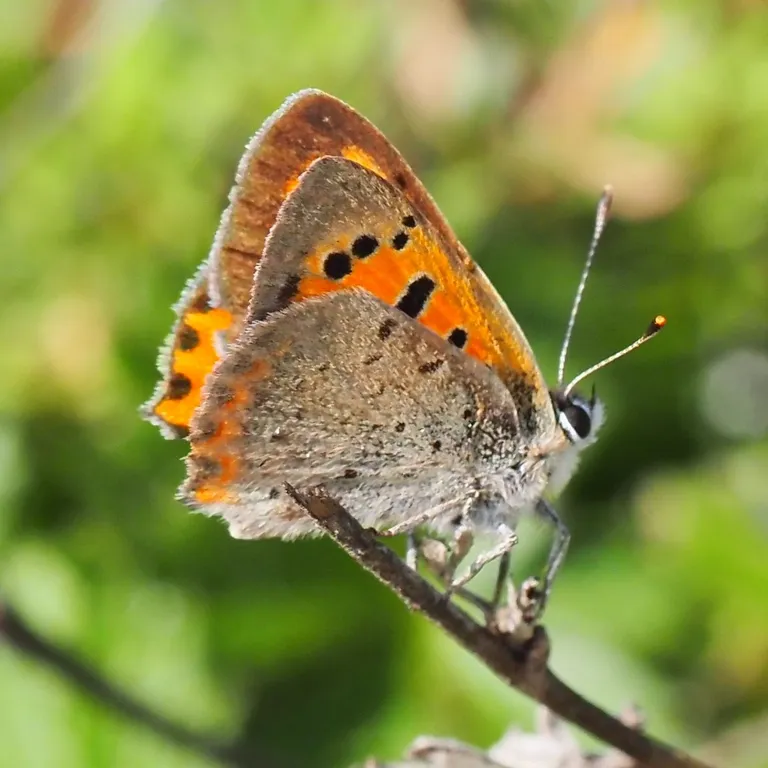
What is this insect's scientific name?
Lycaena phlaeas
